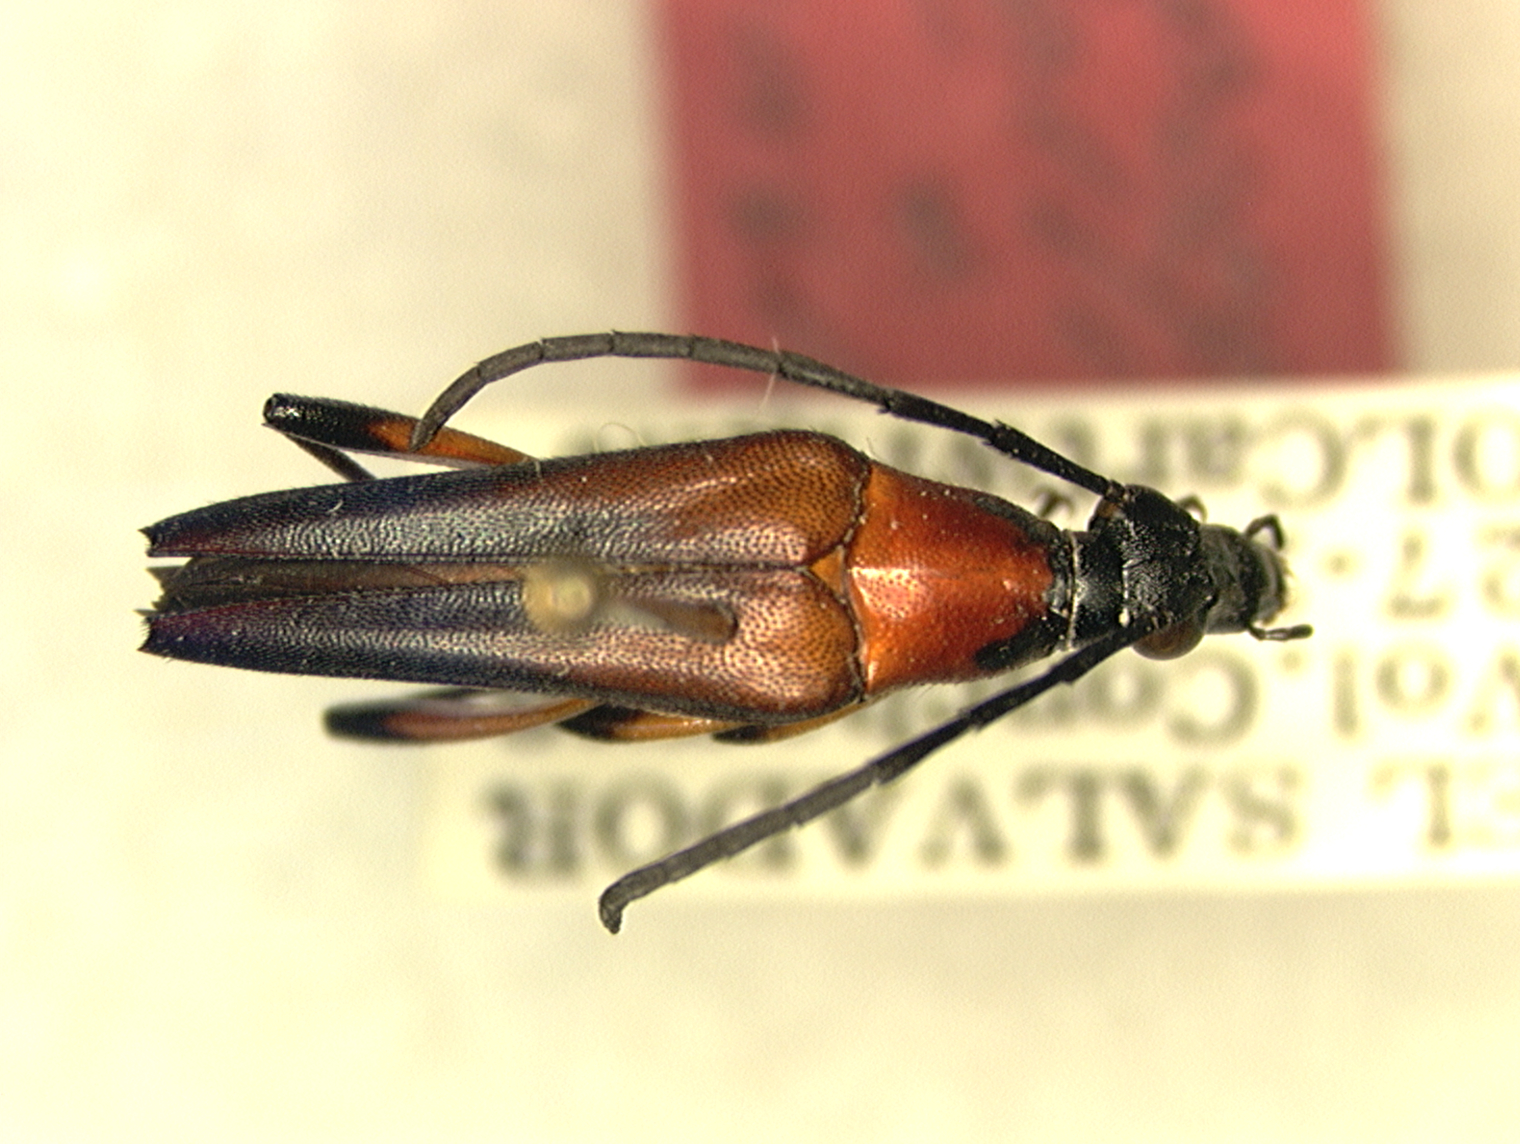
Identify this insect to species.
Pseudotypocerus nitidicollis
